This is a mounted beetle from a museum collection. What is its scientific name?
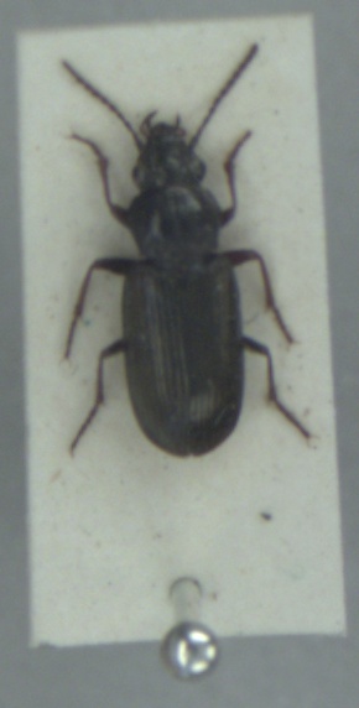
Pogonus littoralis
